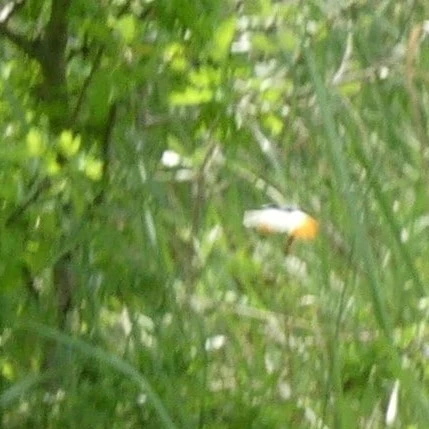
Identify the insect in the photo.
Anthocharis cardamines
